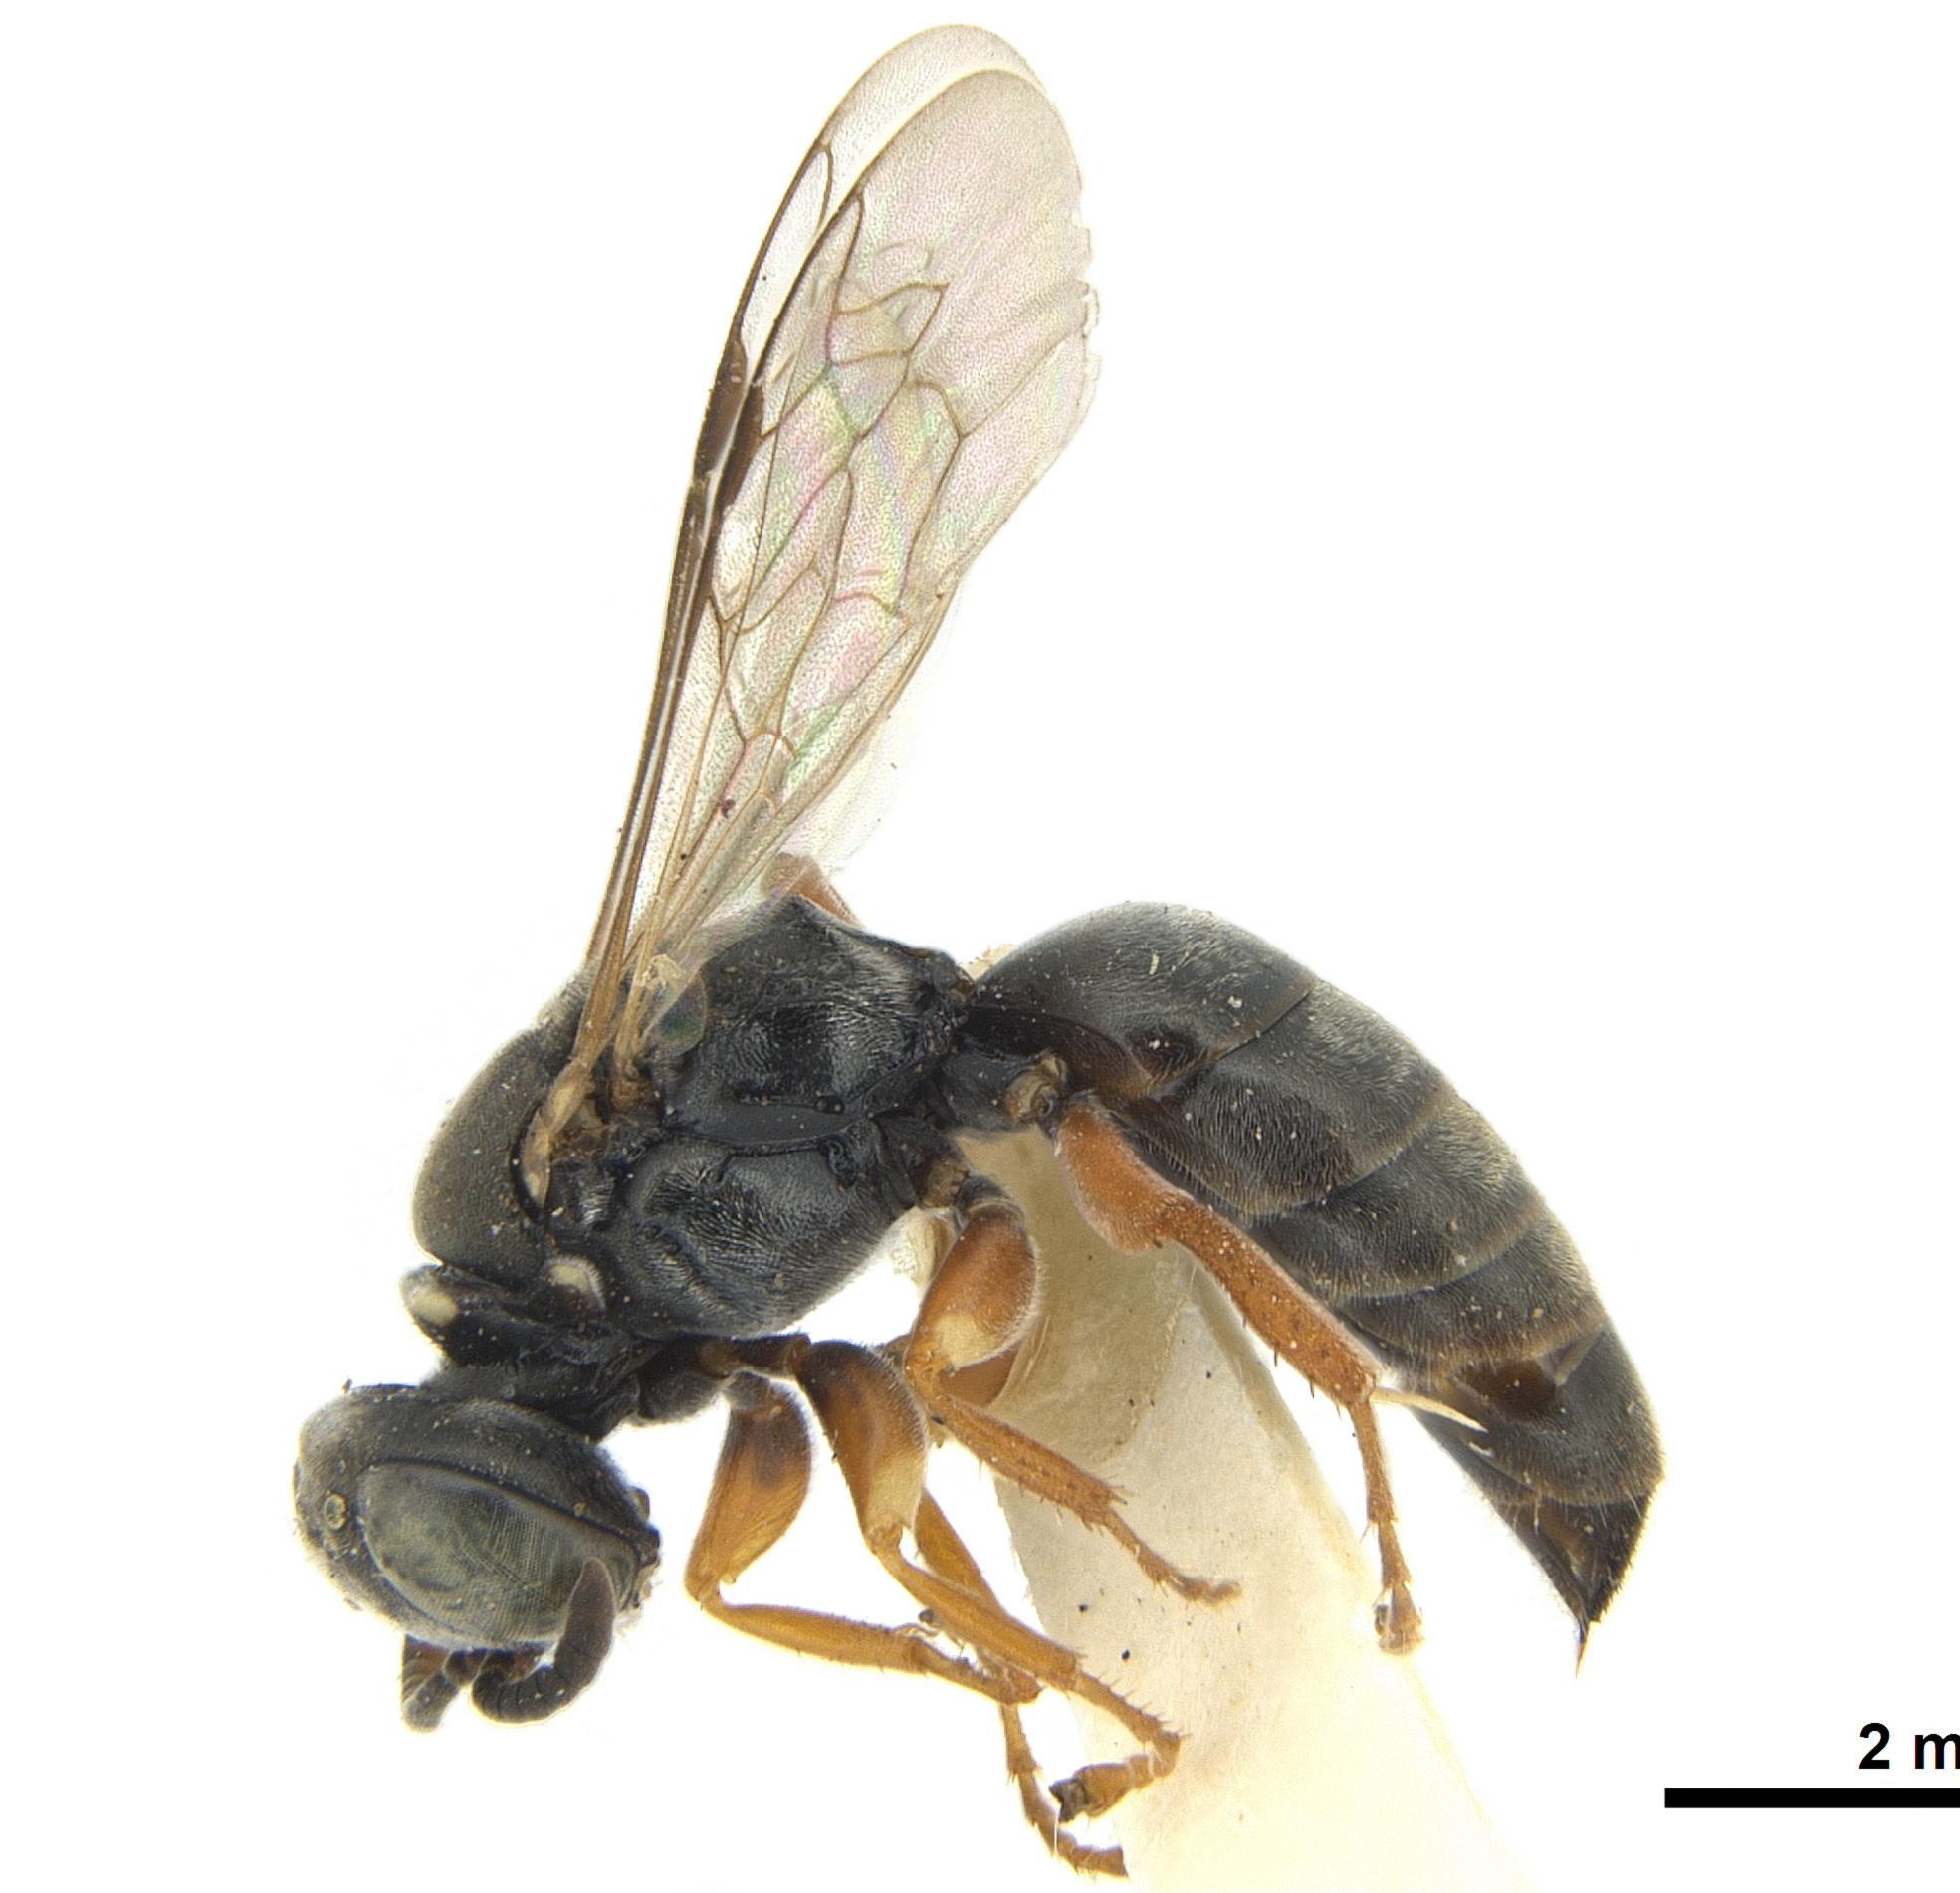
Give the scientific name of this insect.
Sericophorus froggatti
